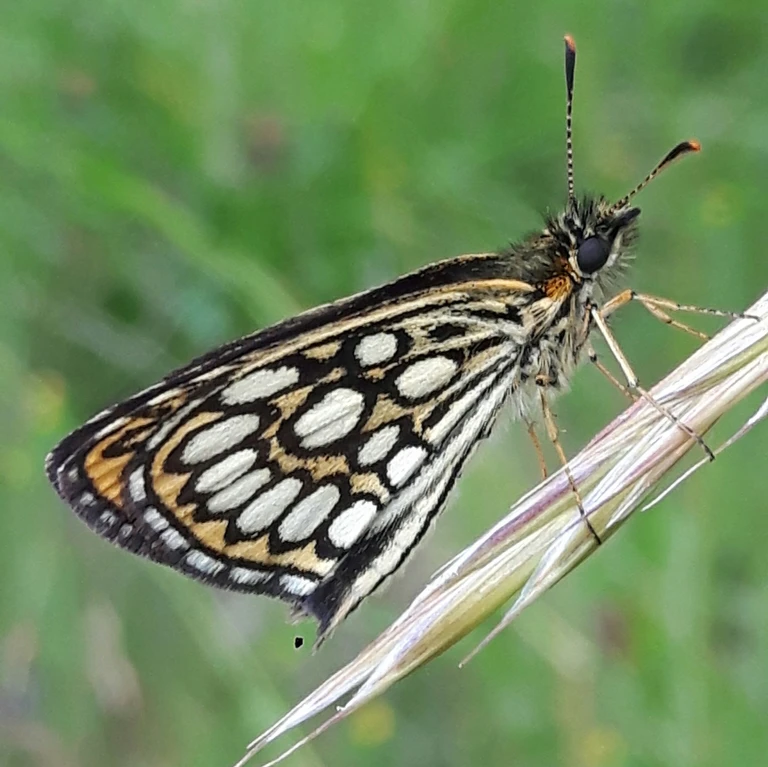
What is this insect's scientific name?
Heteropterus morpheus
